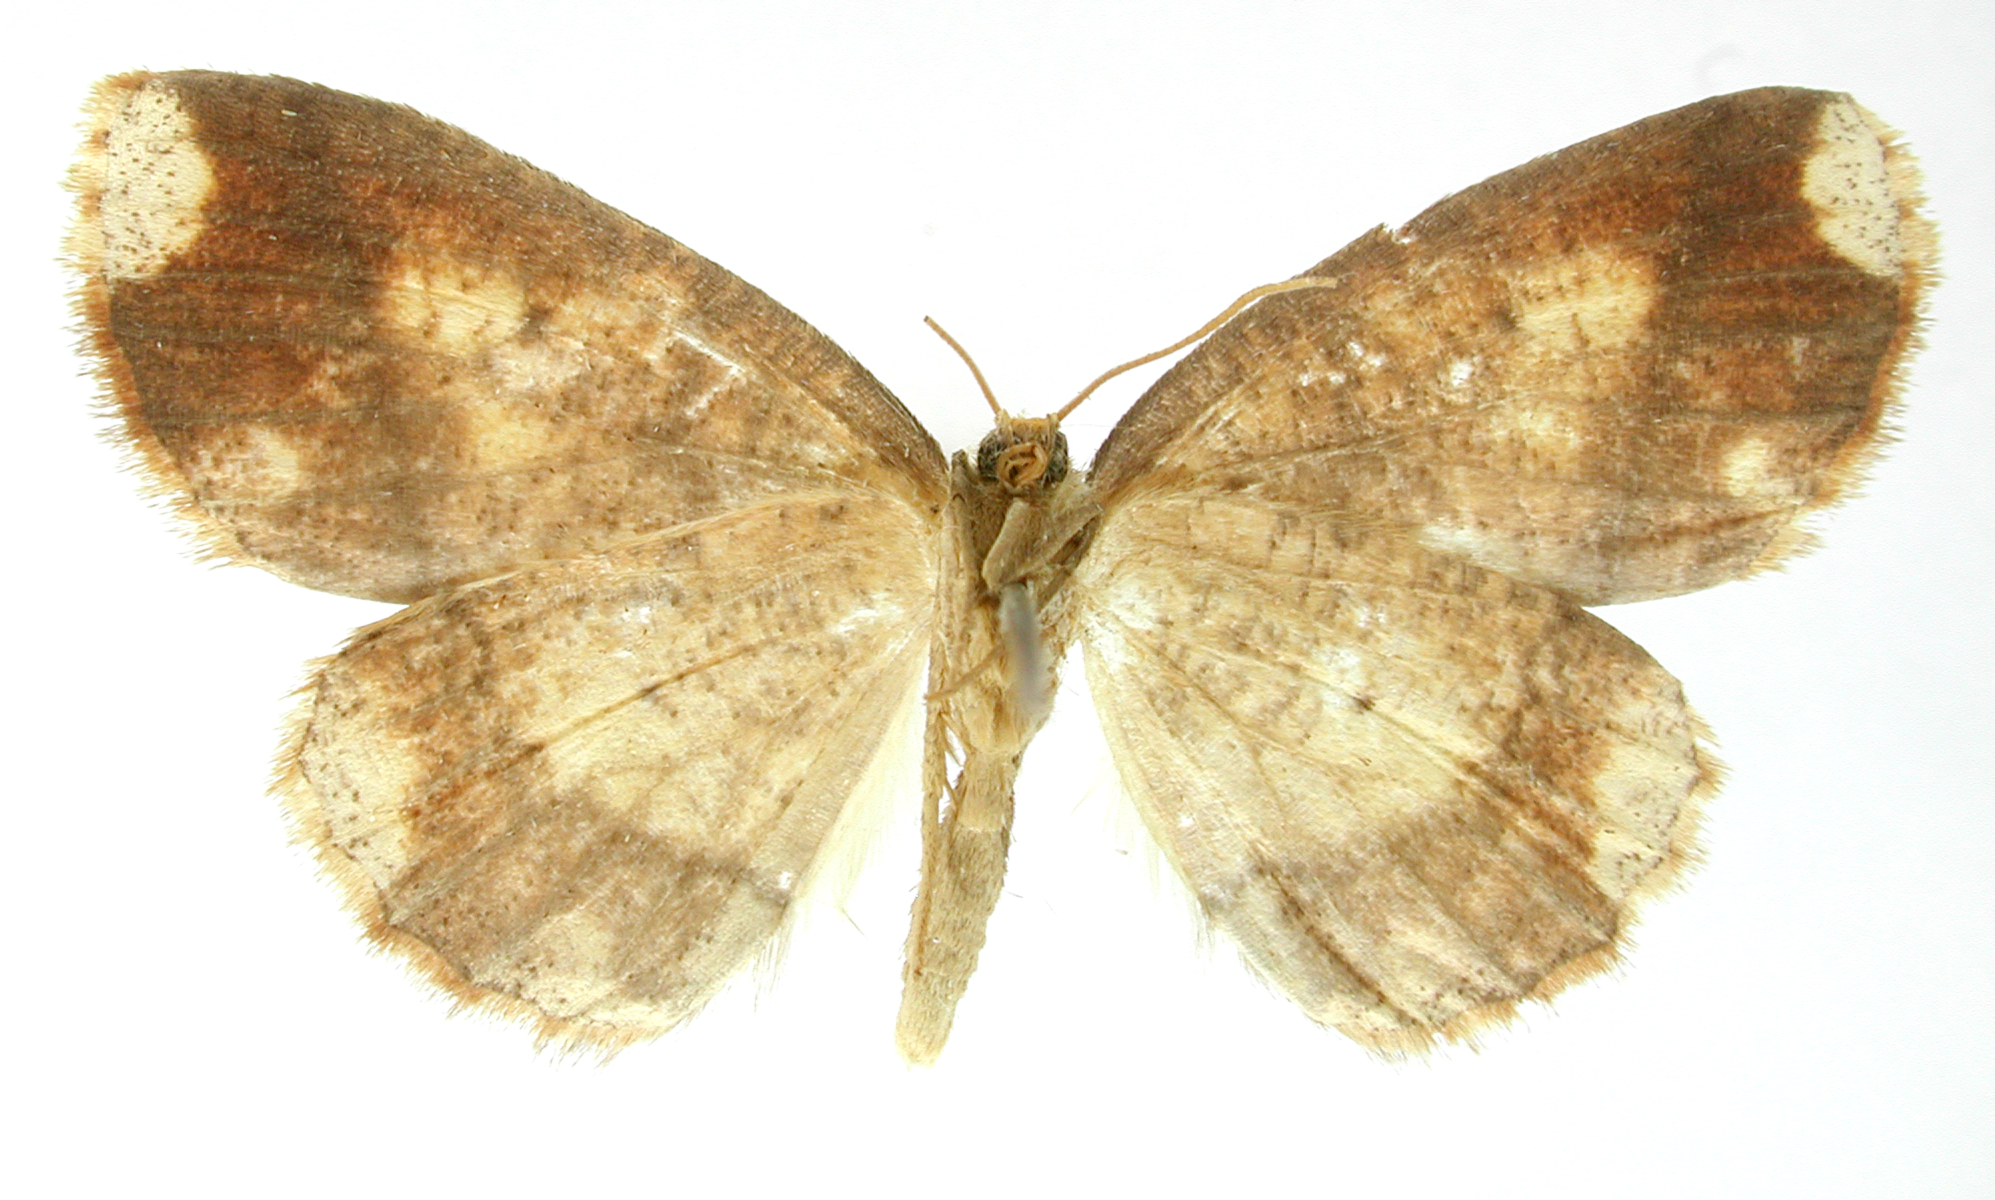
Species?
Melinodes dentilinea
